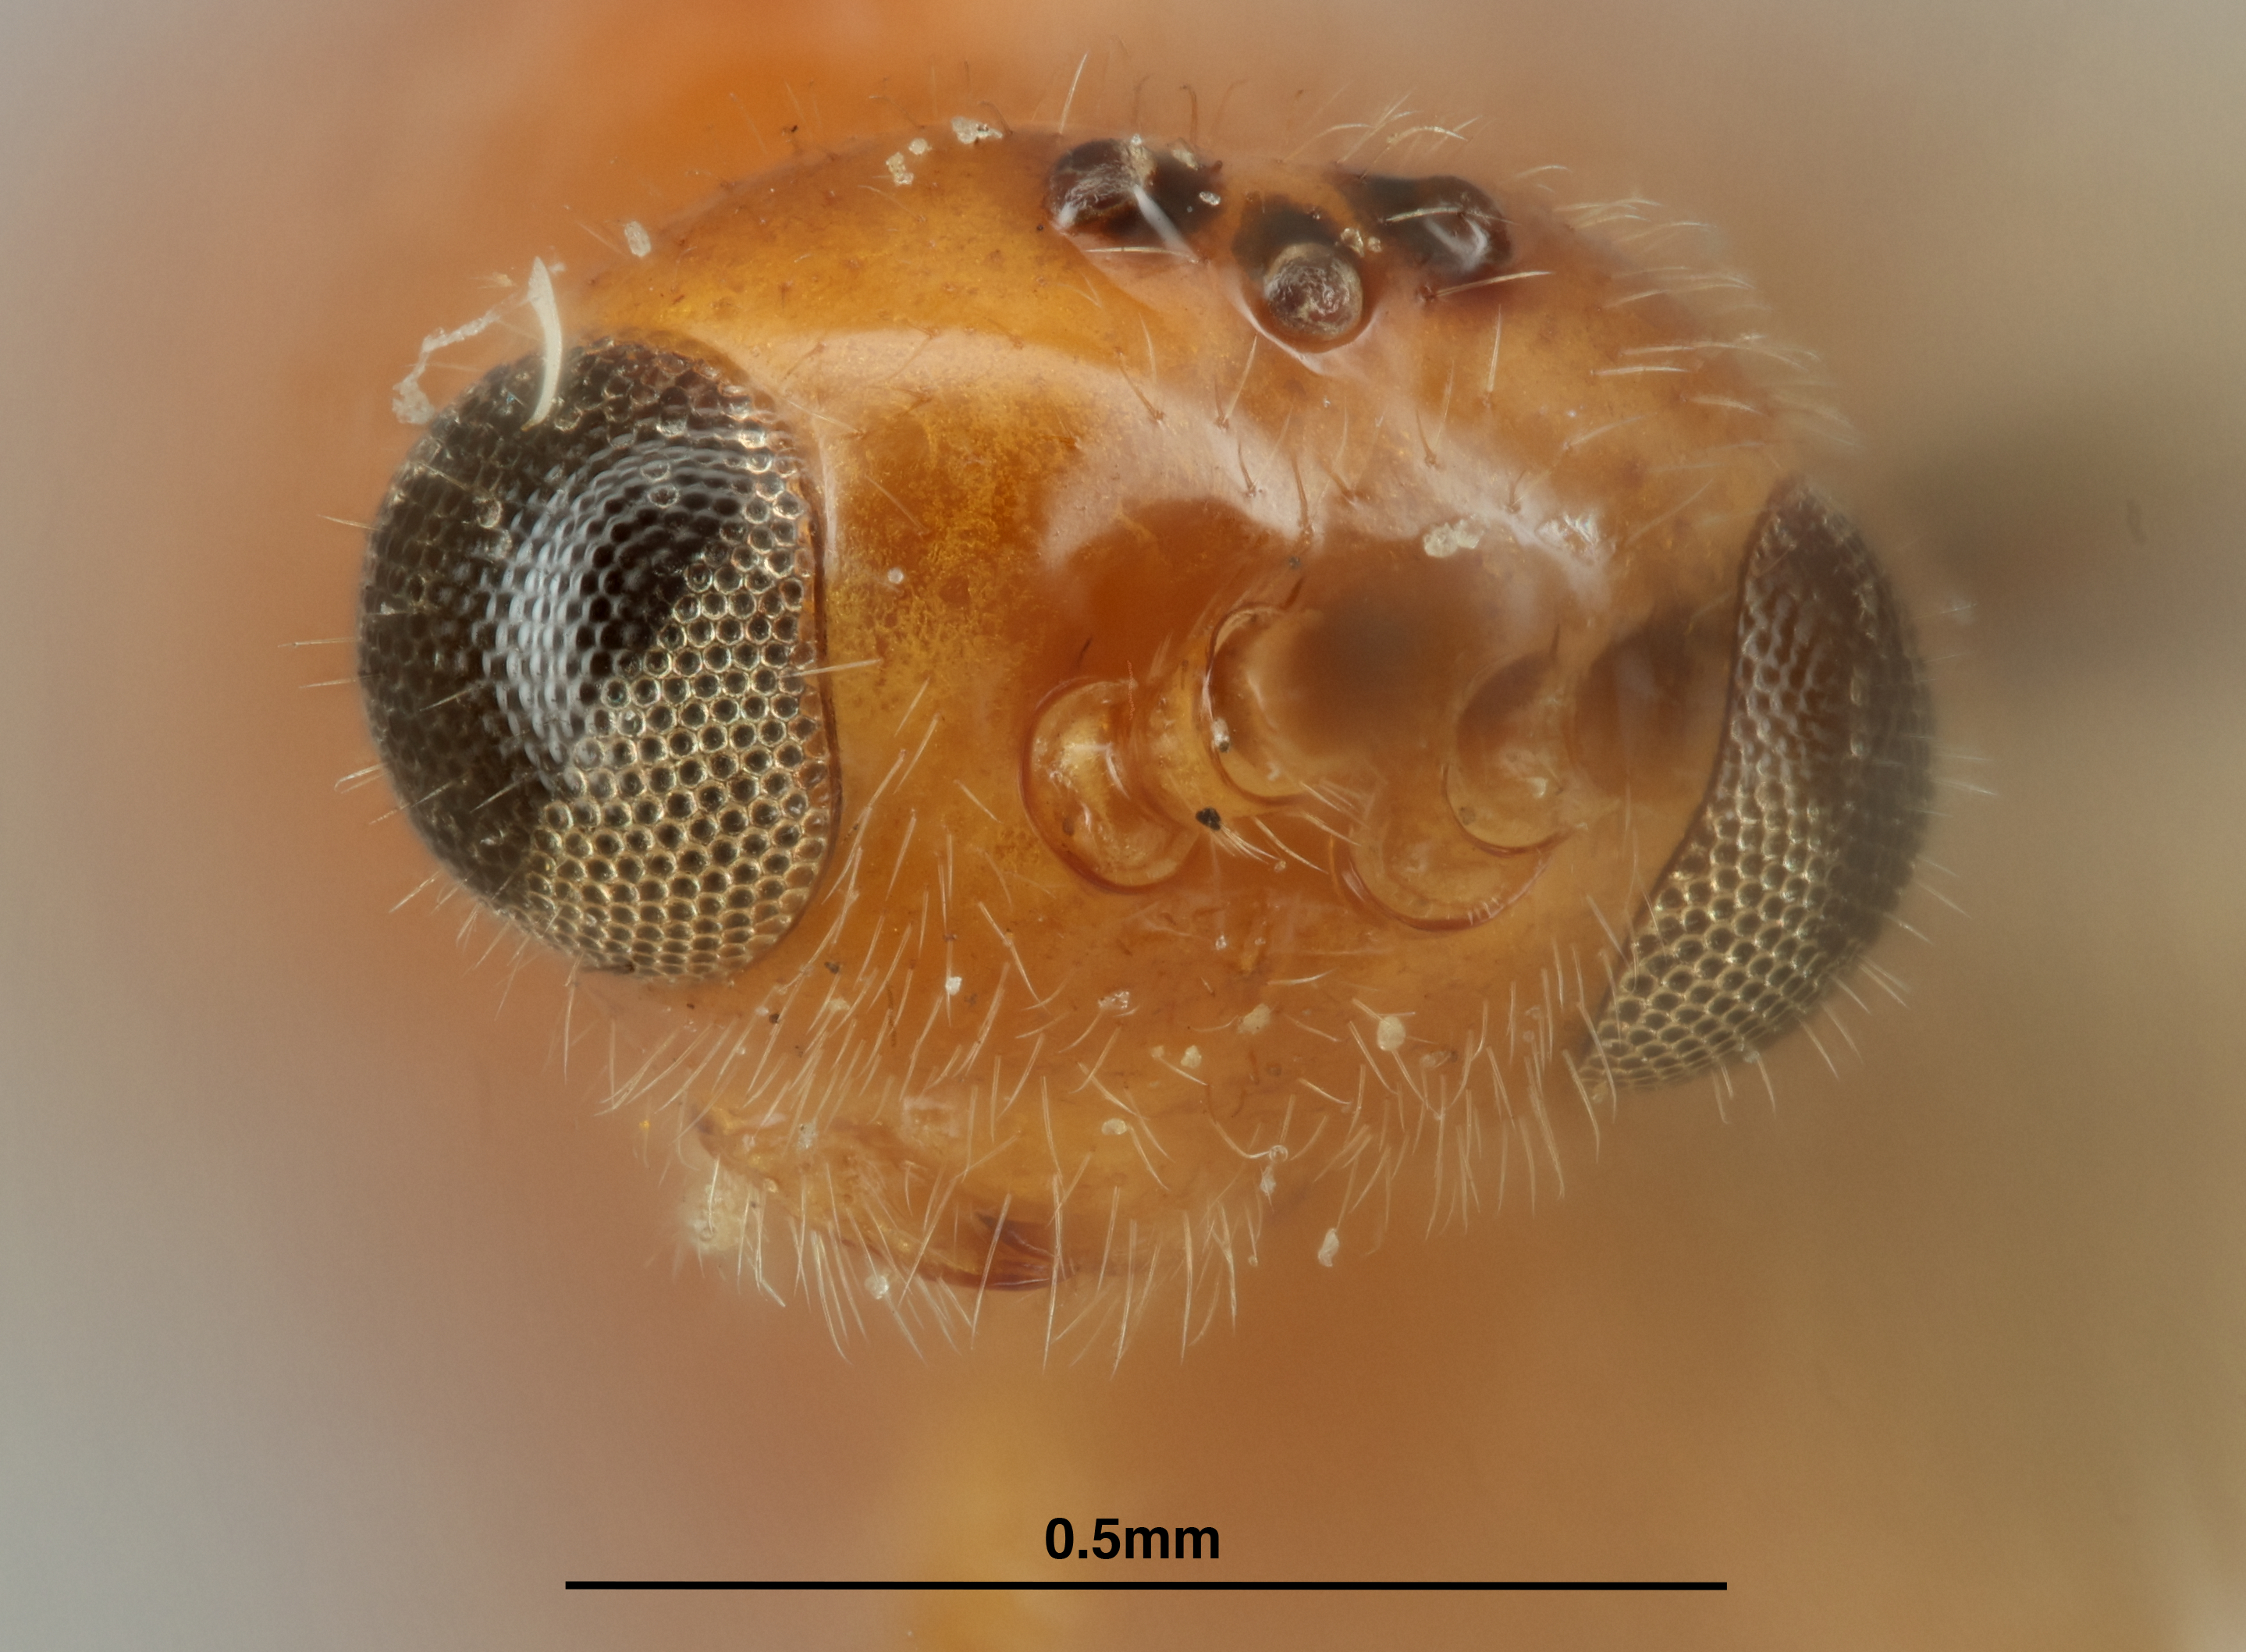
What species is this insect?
Aphidius xanthotherus
